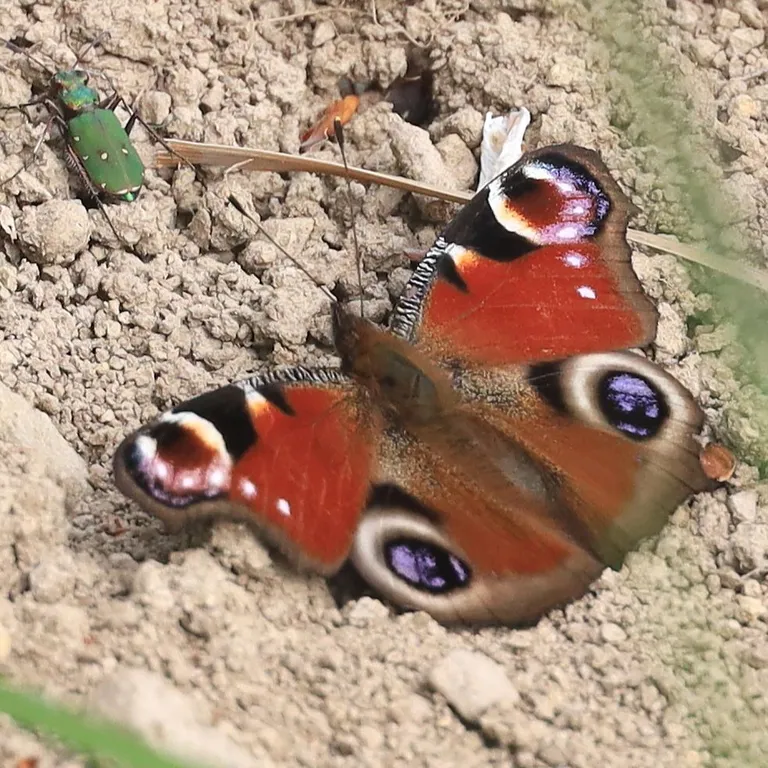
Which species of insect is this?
Aglais io
